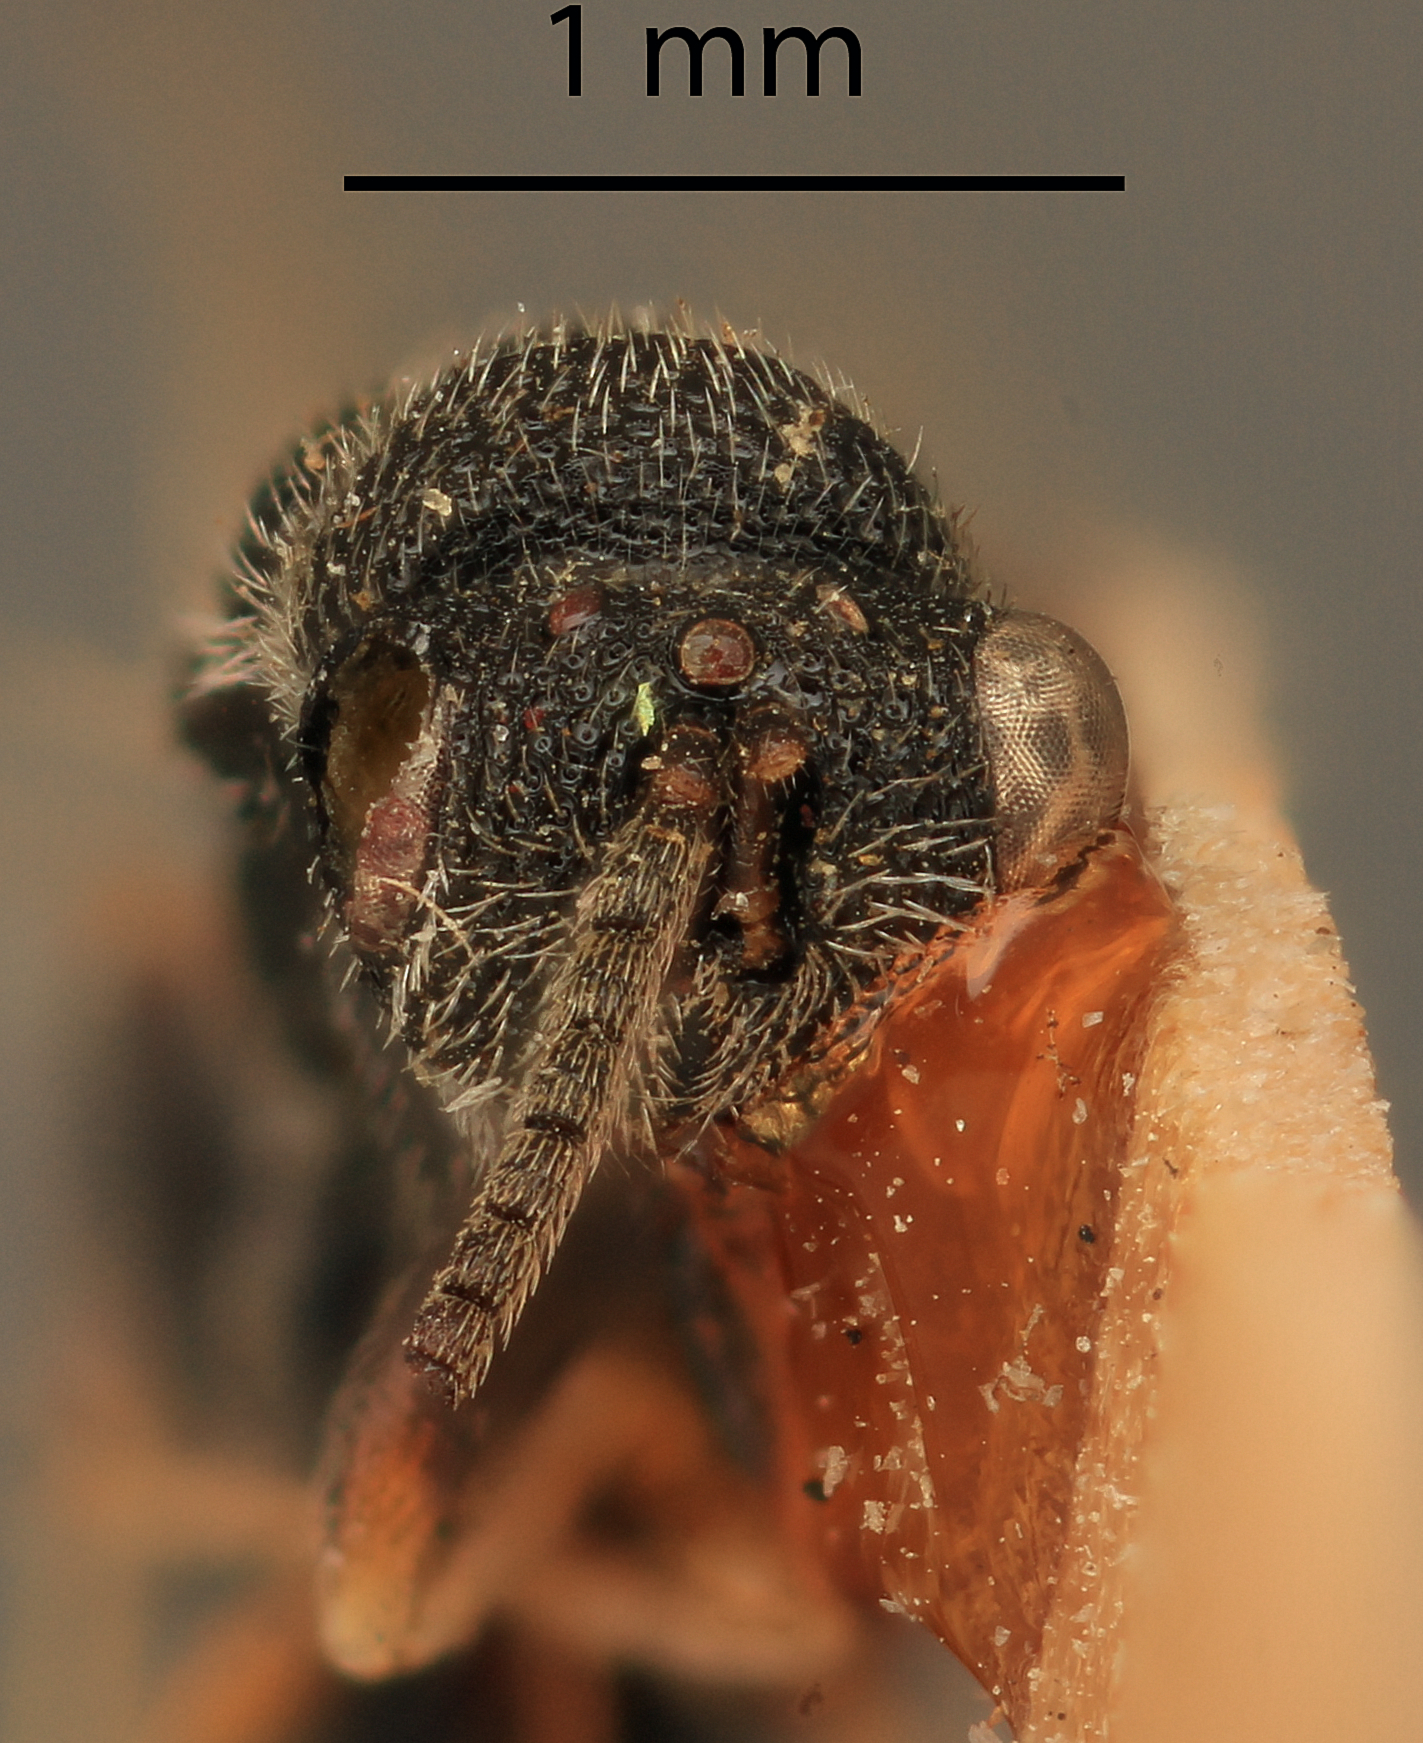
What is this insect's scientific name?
Eurytoma undata
